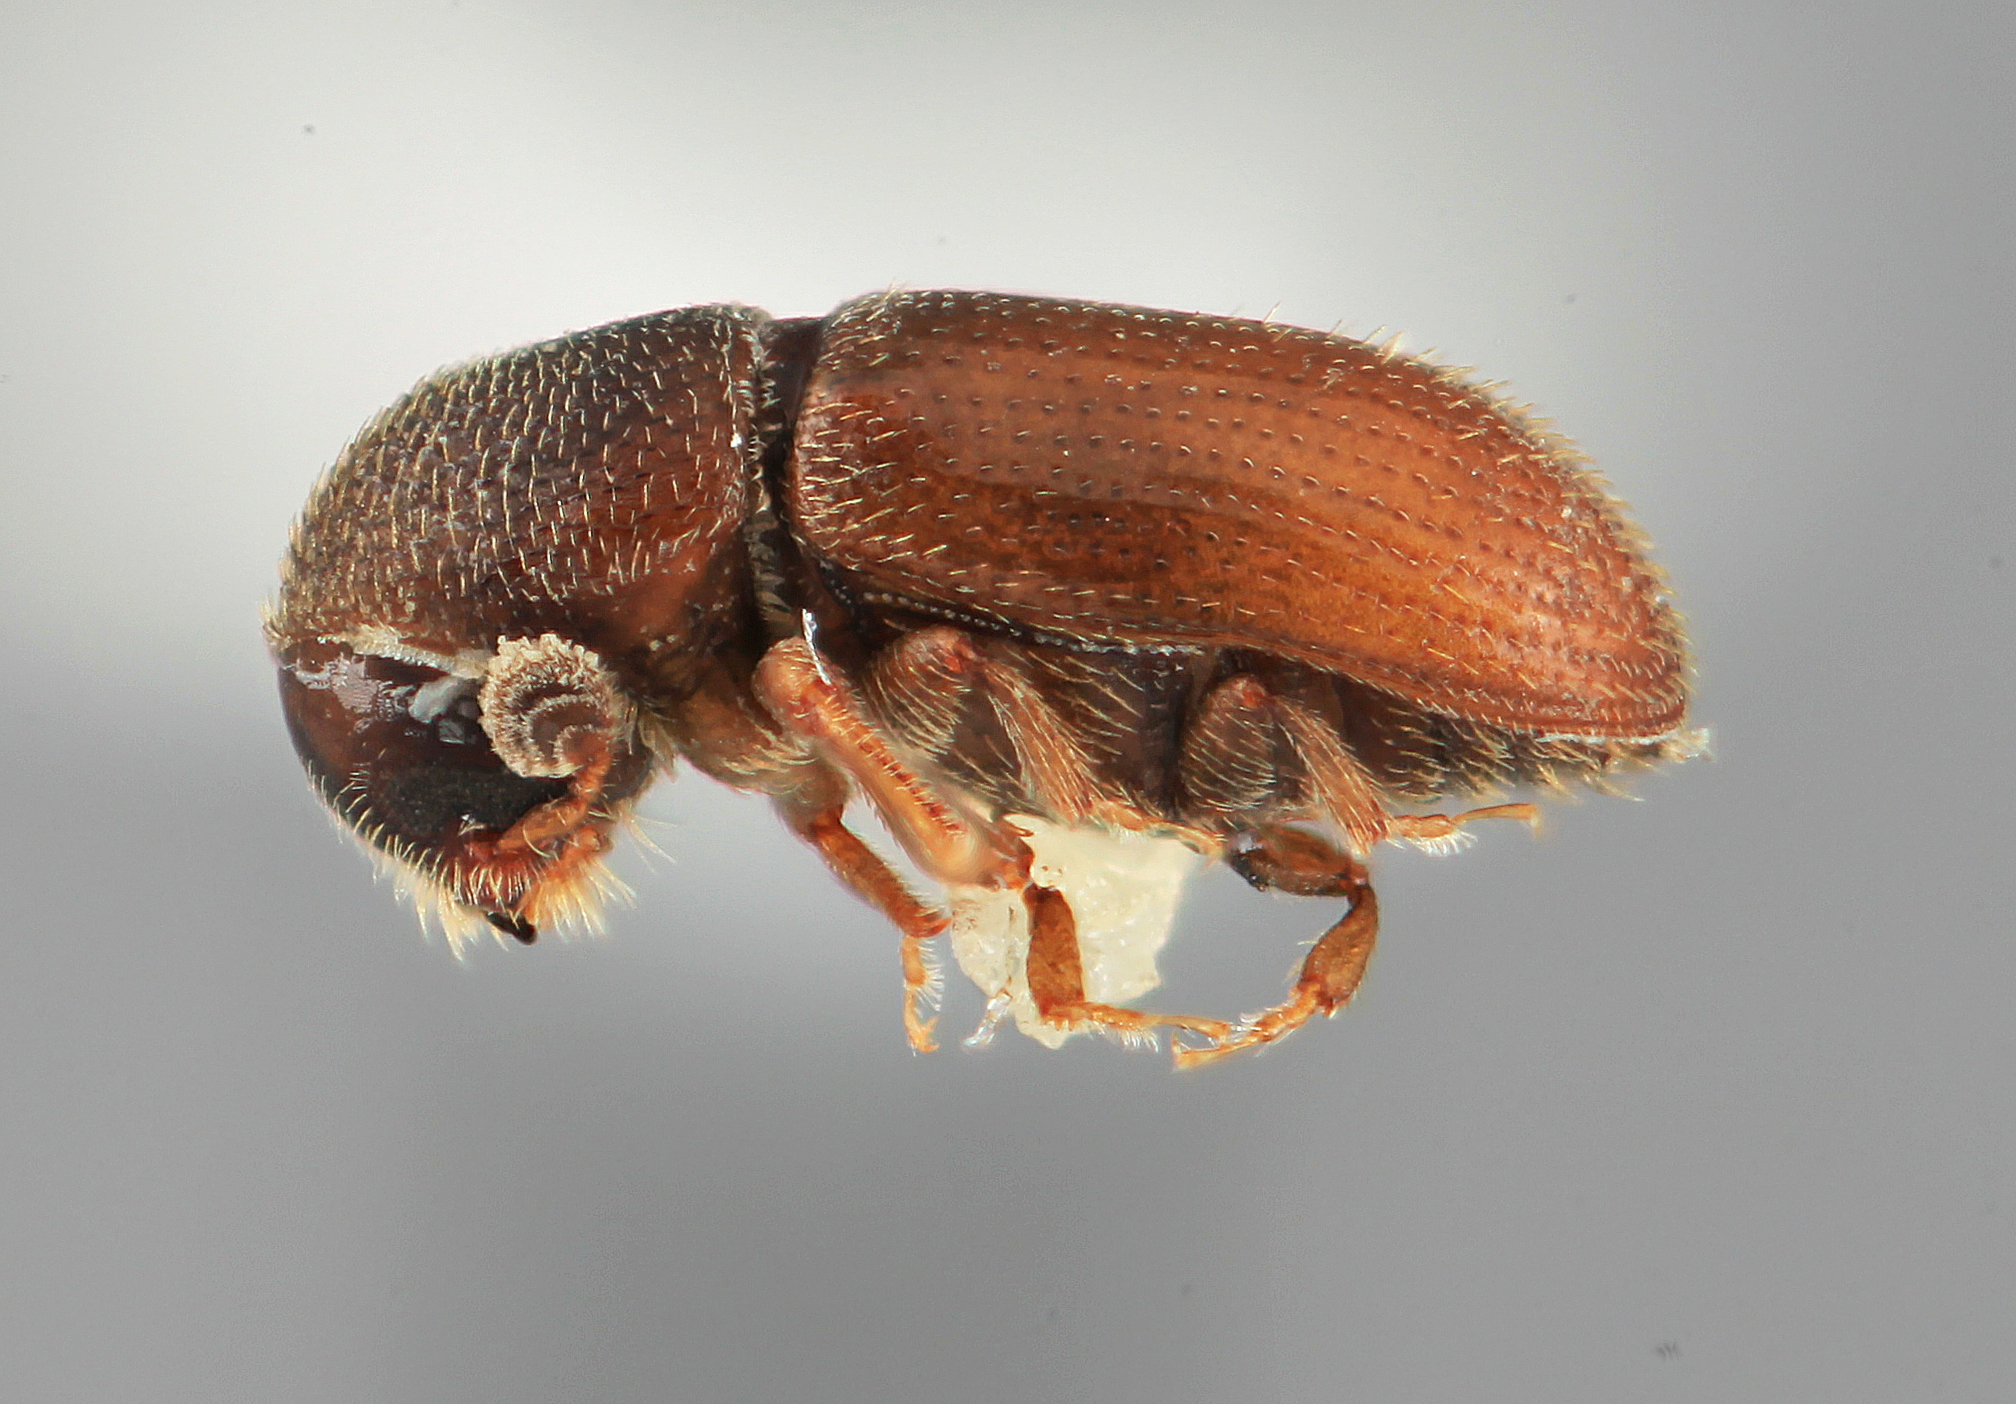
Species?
Araptus andinus
